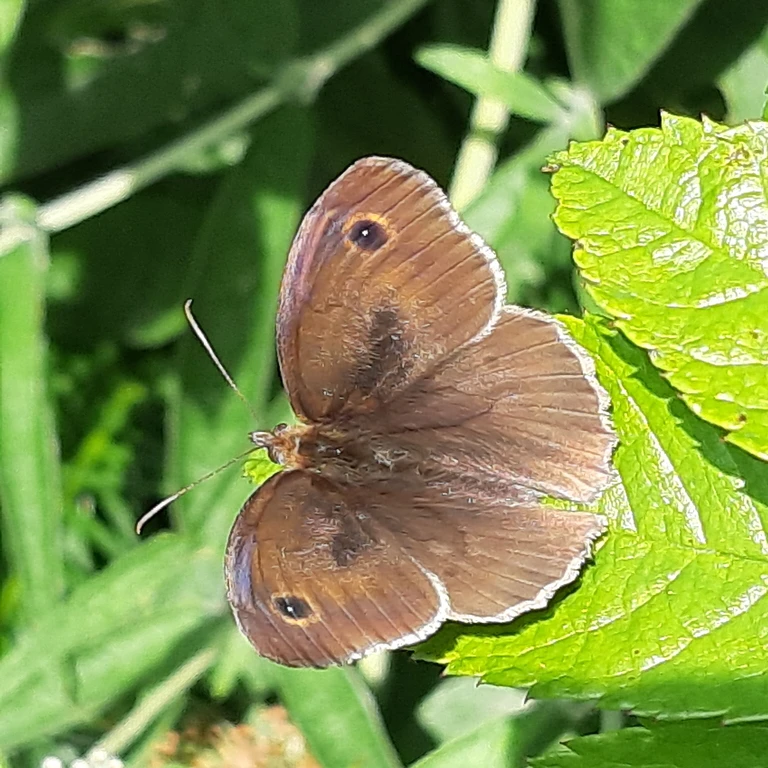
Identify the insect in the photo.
Maniola jurtina
